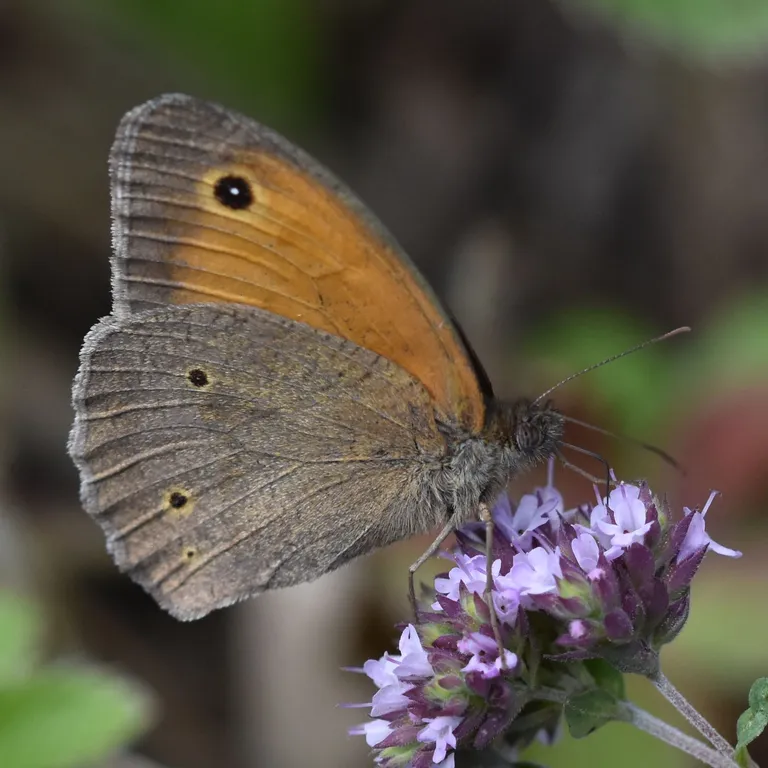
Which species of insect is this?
Maniola jurtina
